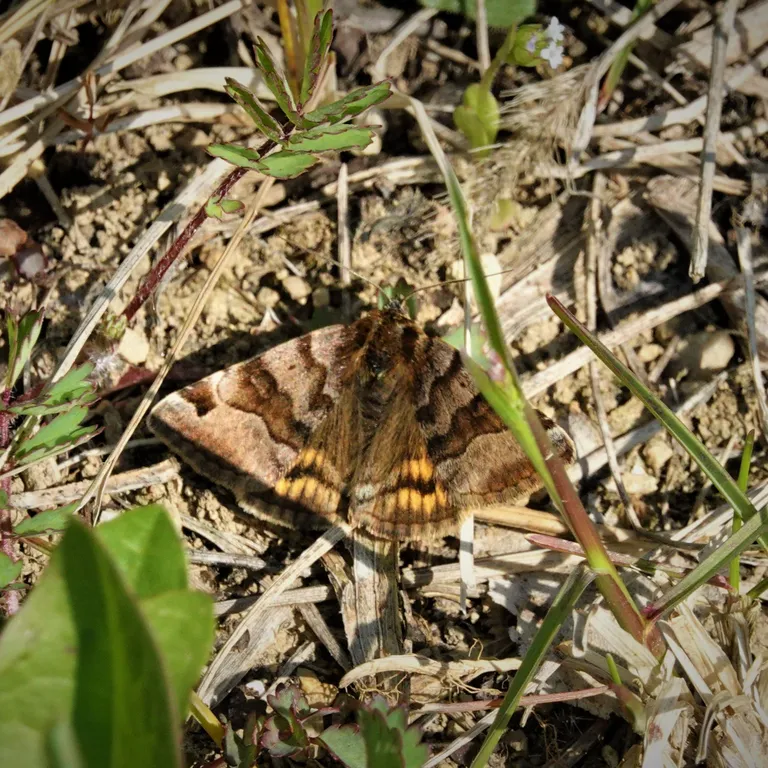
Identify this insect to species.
Euclidia glyphica
